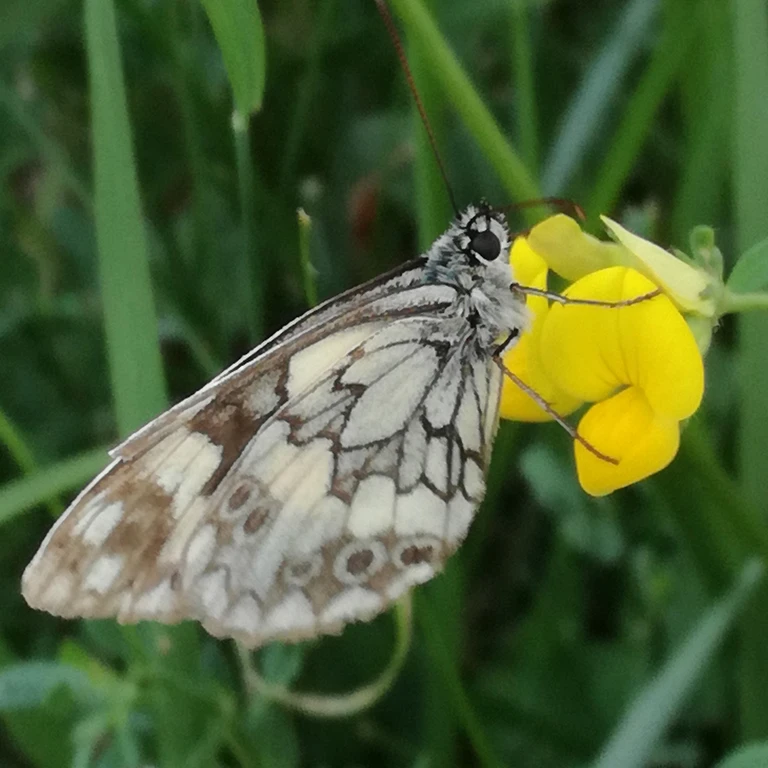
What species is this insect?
Melanargia galathea
